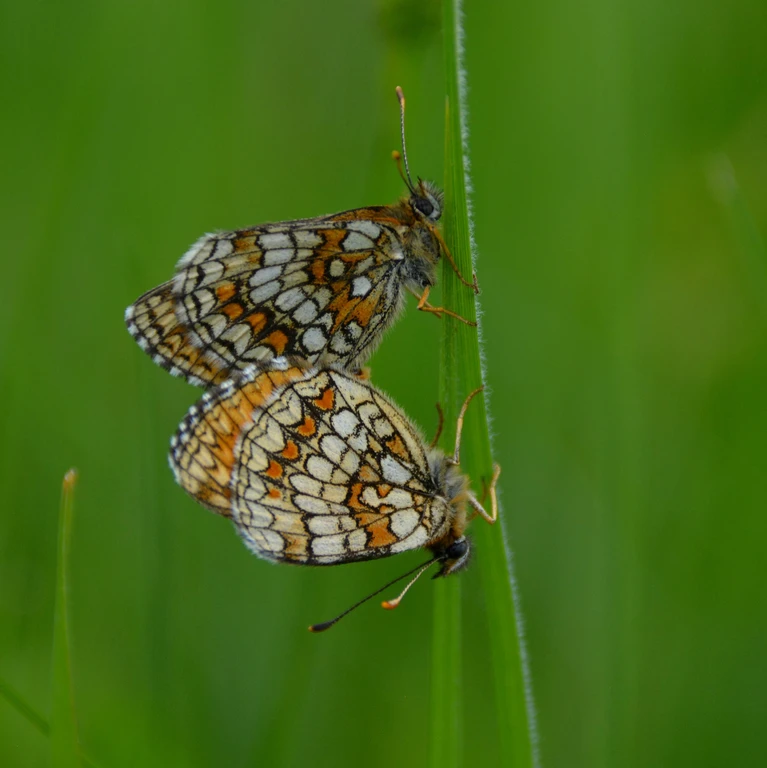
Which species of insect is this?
Melitaea athalia
